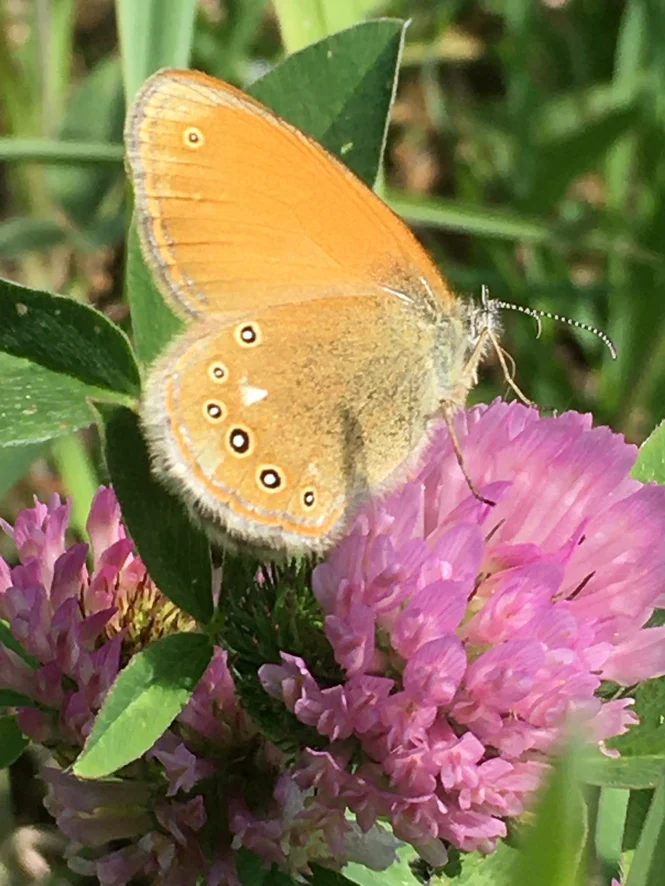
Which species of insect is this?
Coenonympha glycerion (also Coenonympha iphis)
